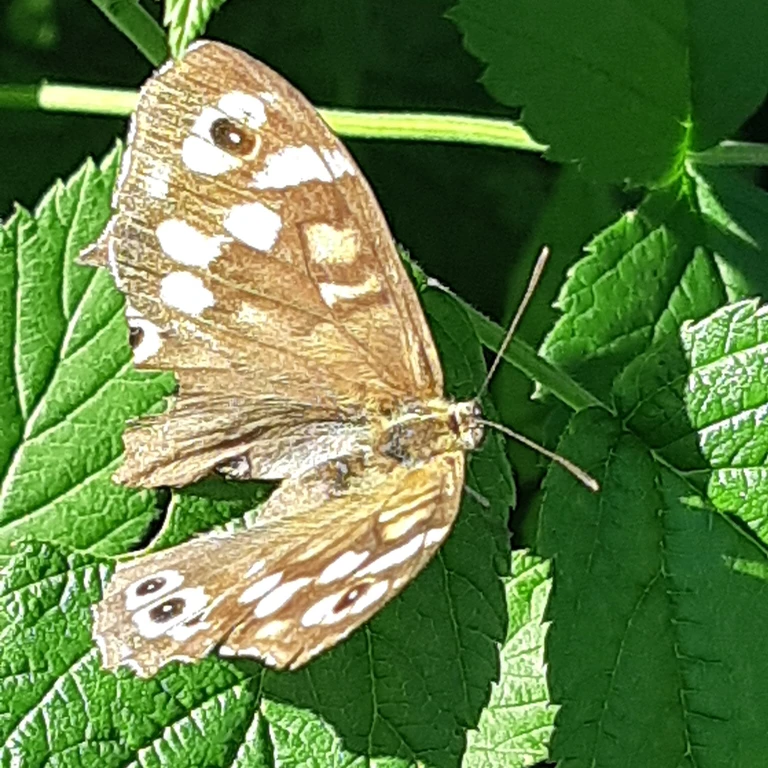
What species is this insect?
Pararge aegeria
